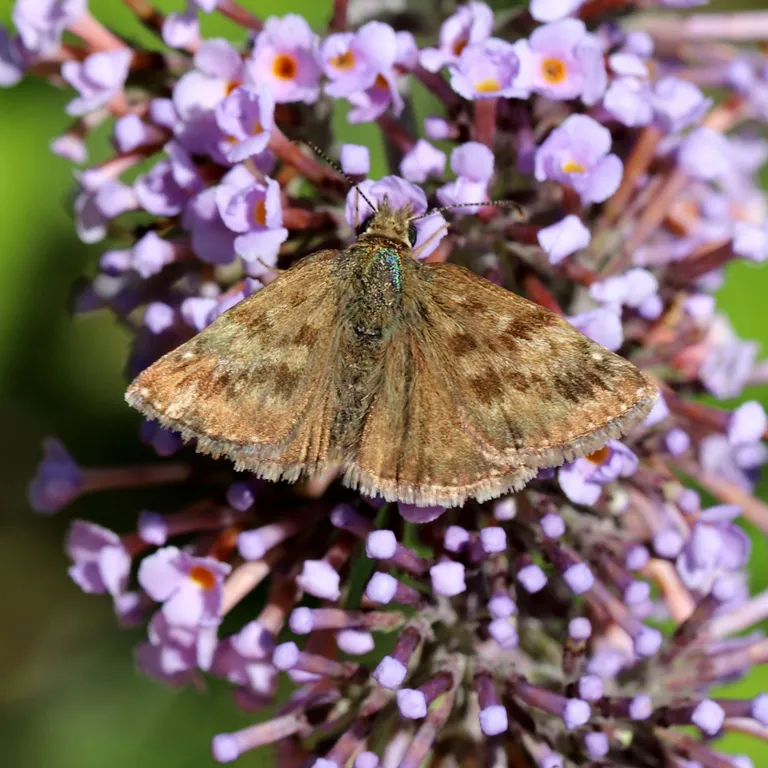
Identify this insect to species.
Erynnis tages
